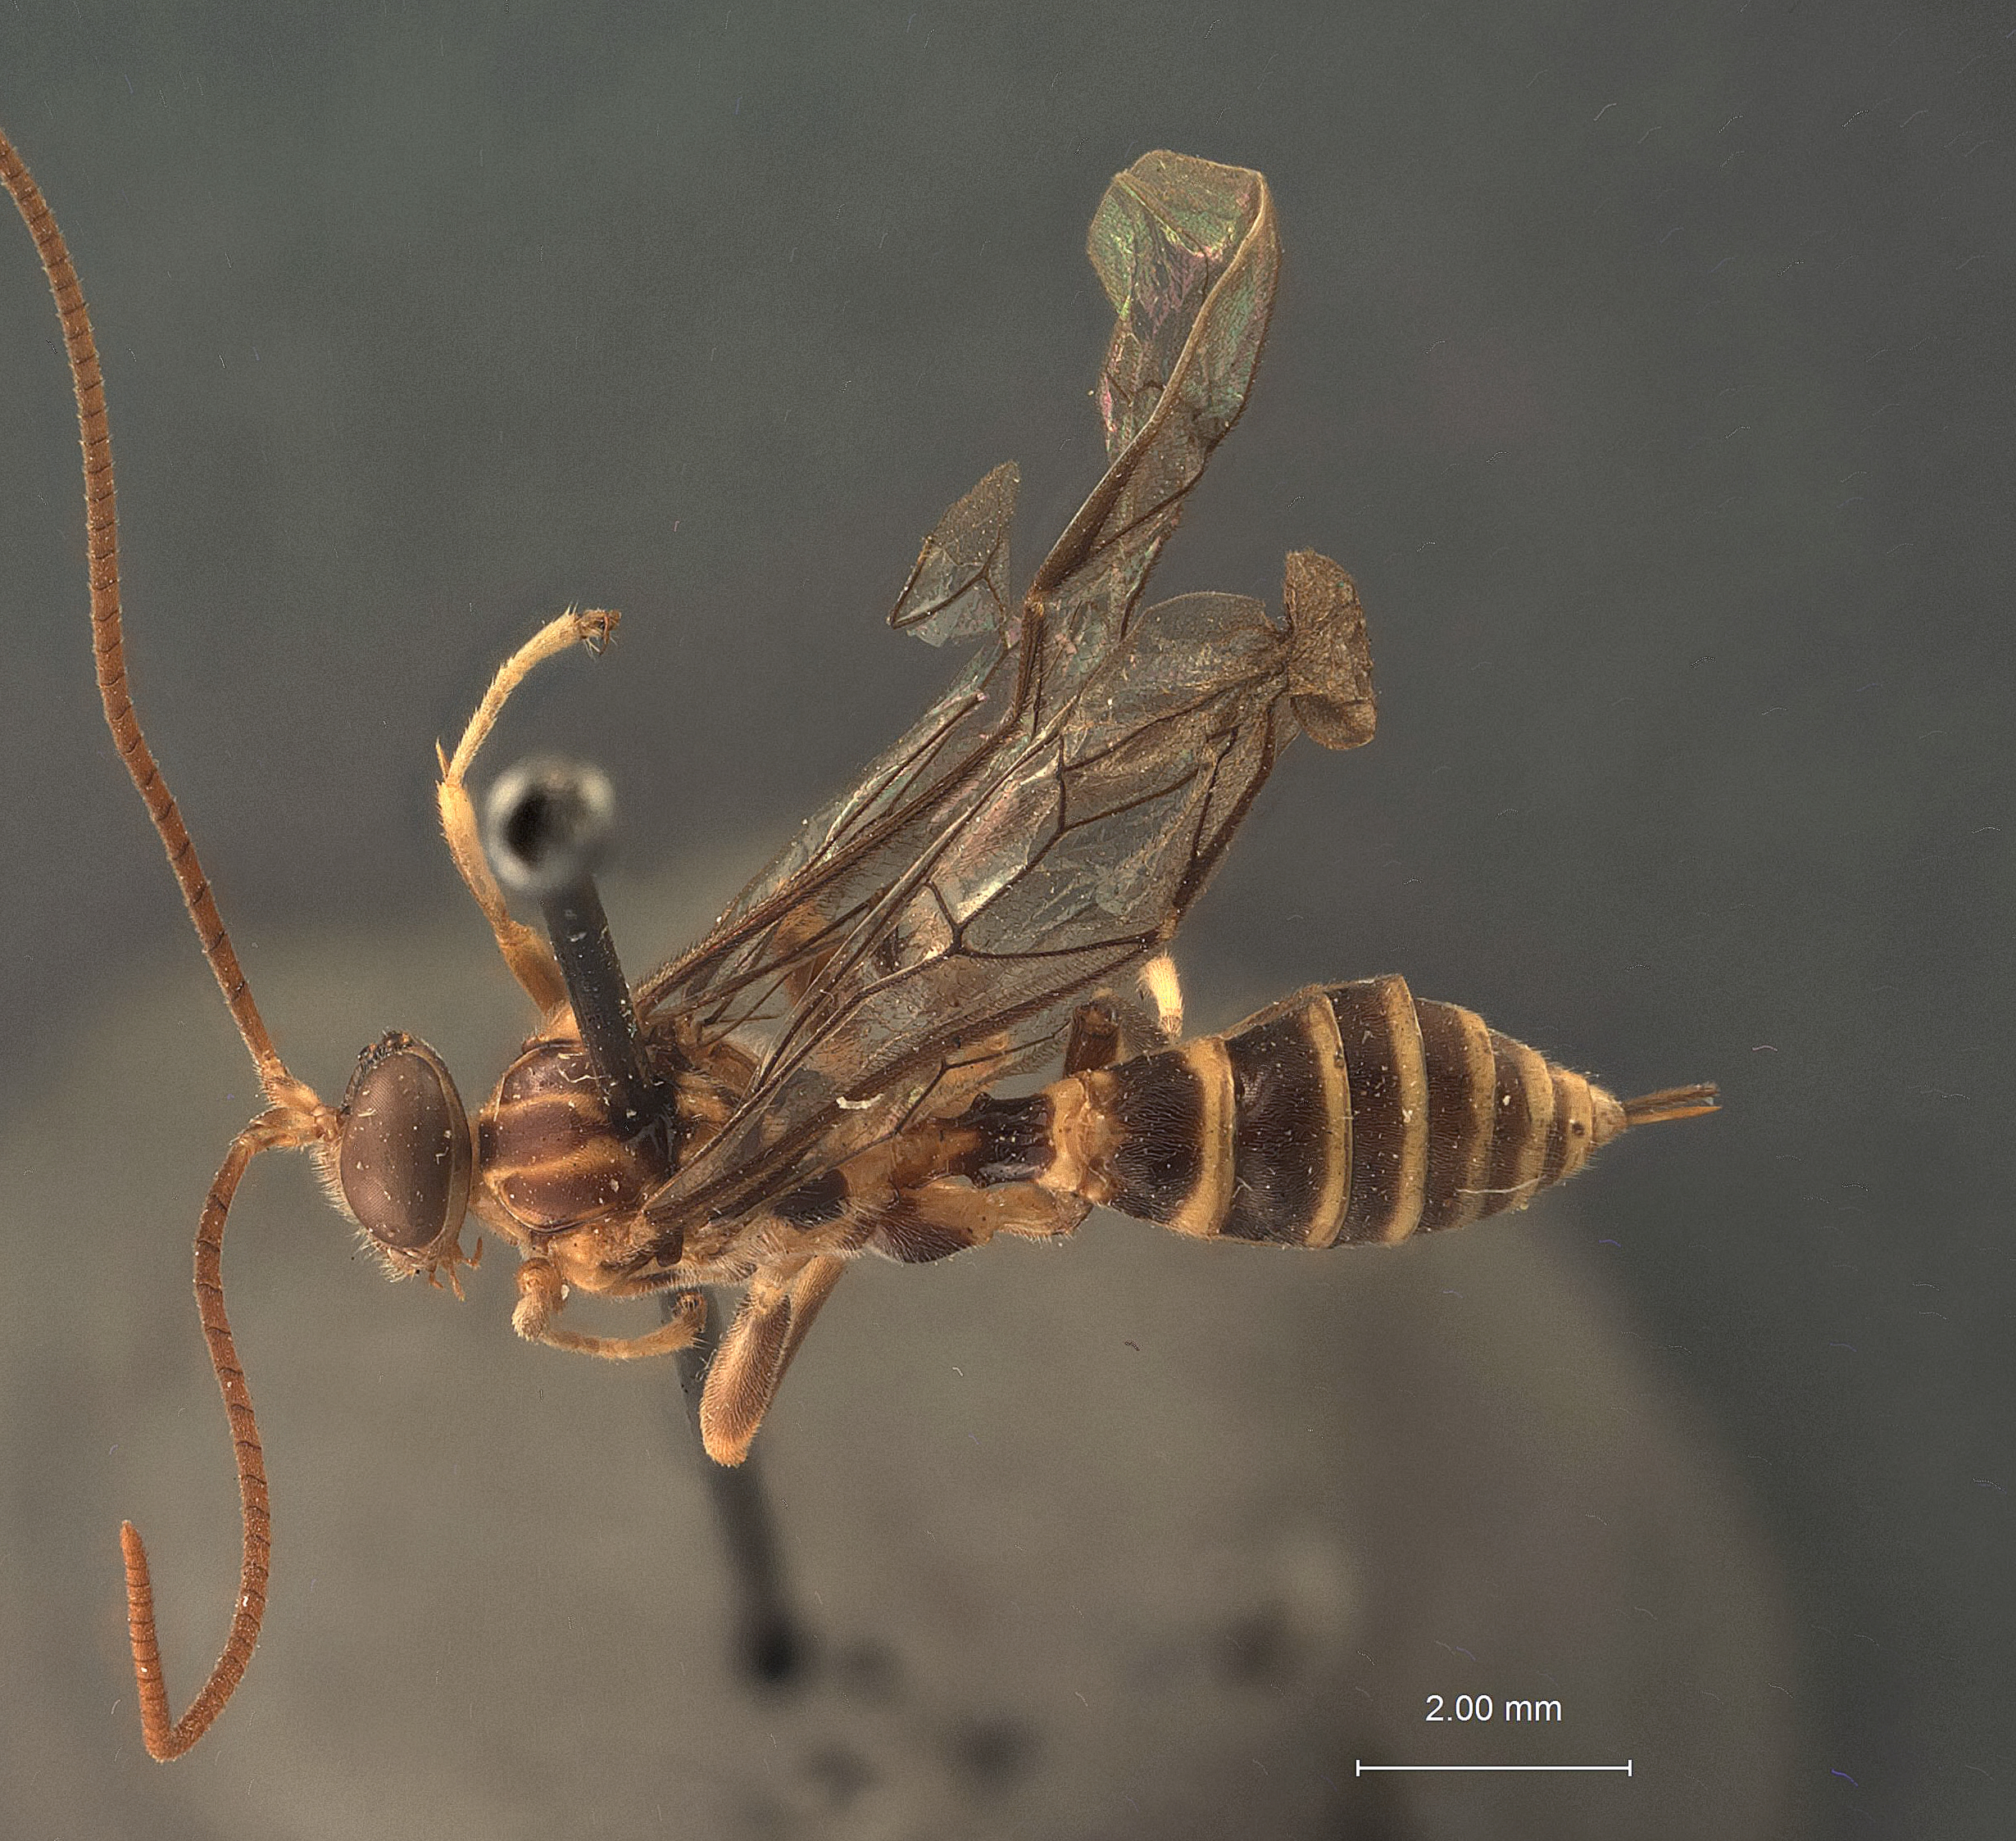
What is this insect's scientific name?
Theronia pyramida
